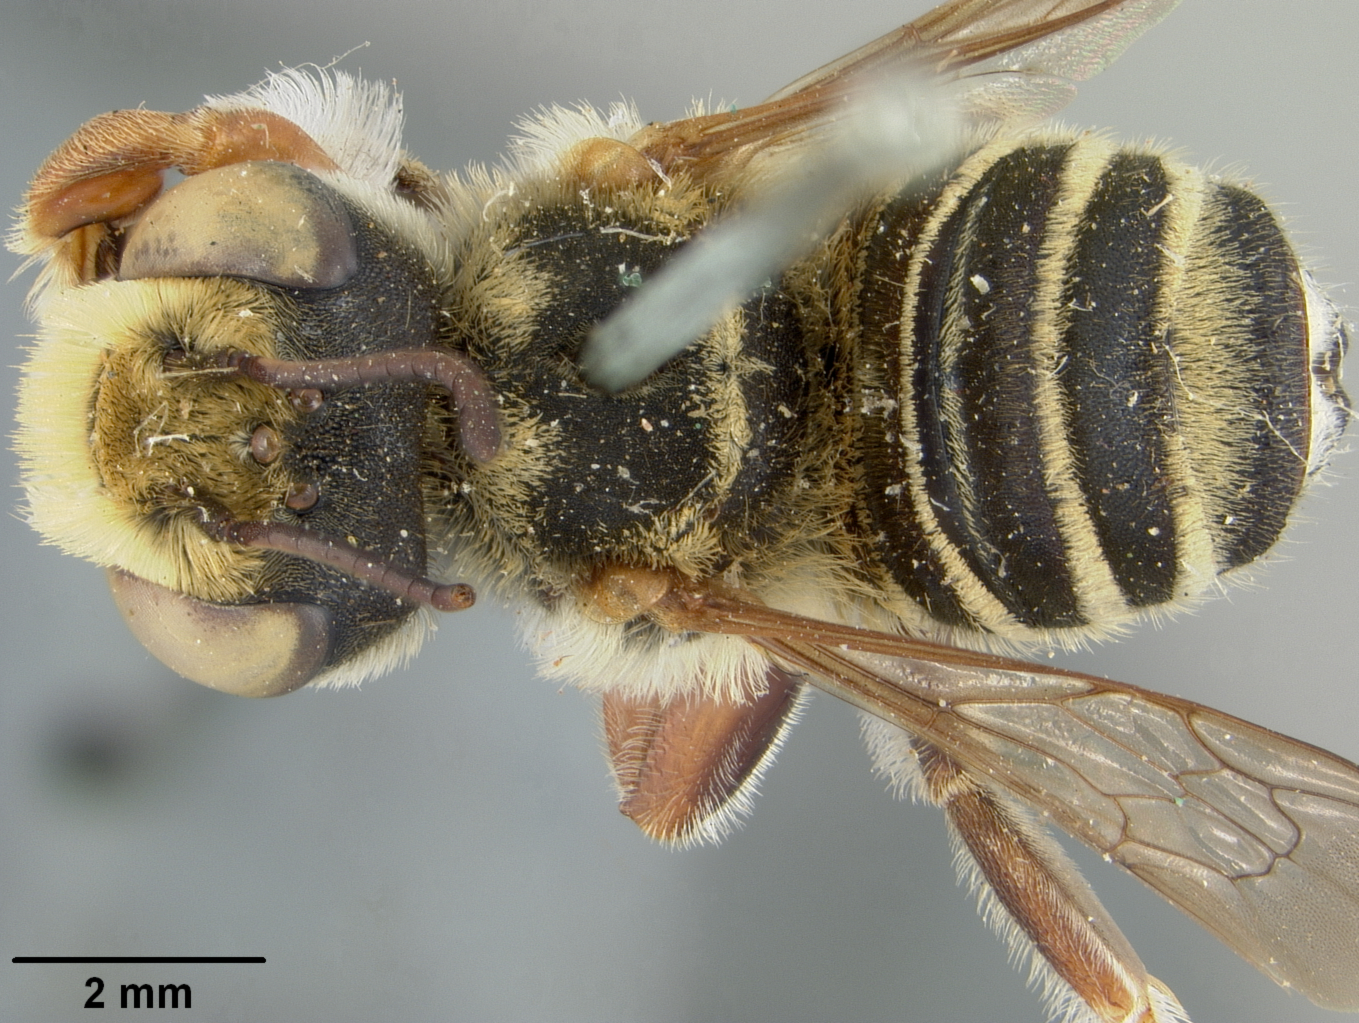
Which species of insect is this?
Megachile veracrucis
